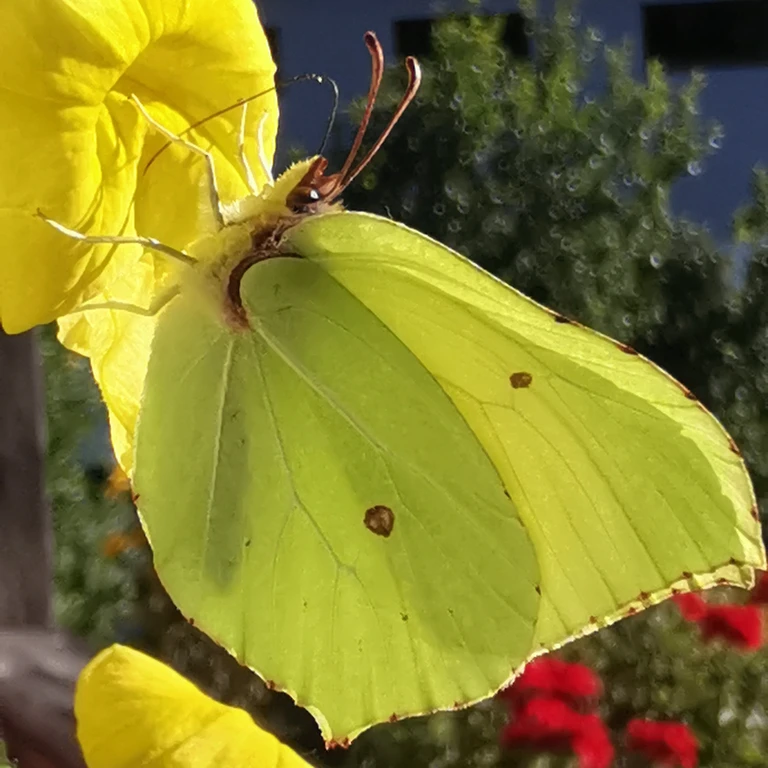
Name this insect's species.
Gonepteryx rhamni
